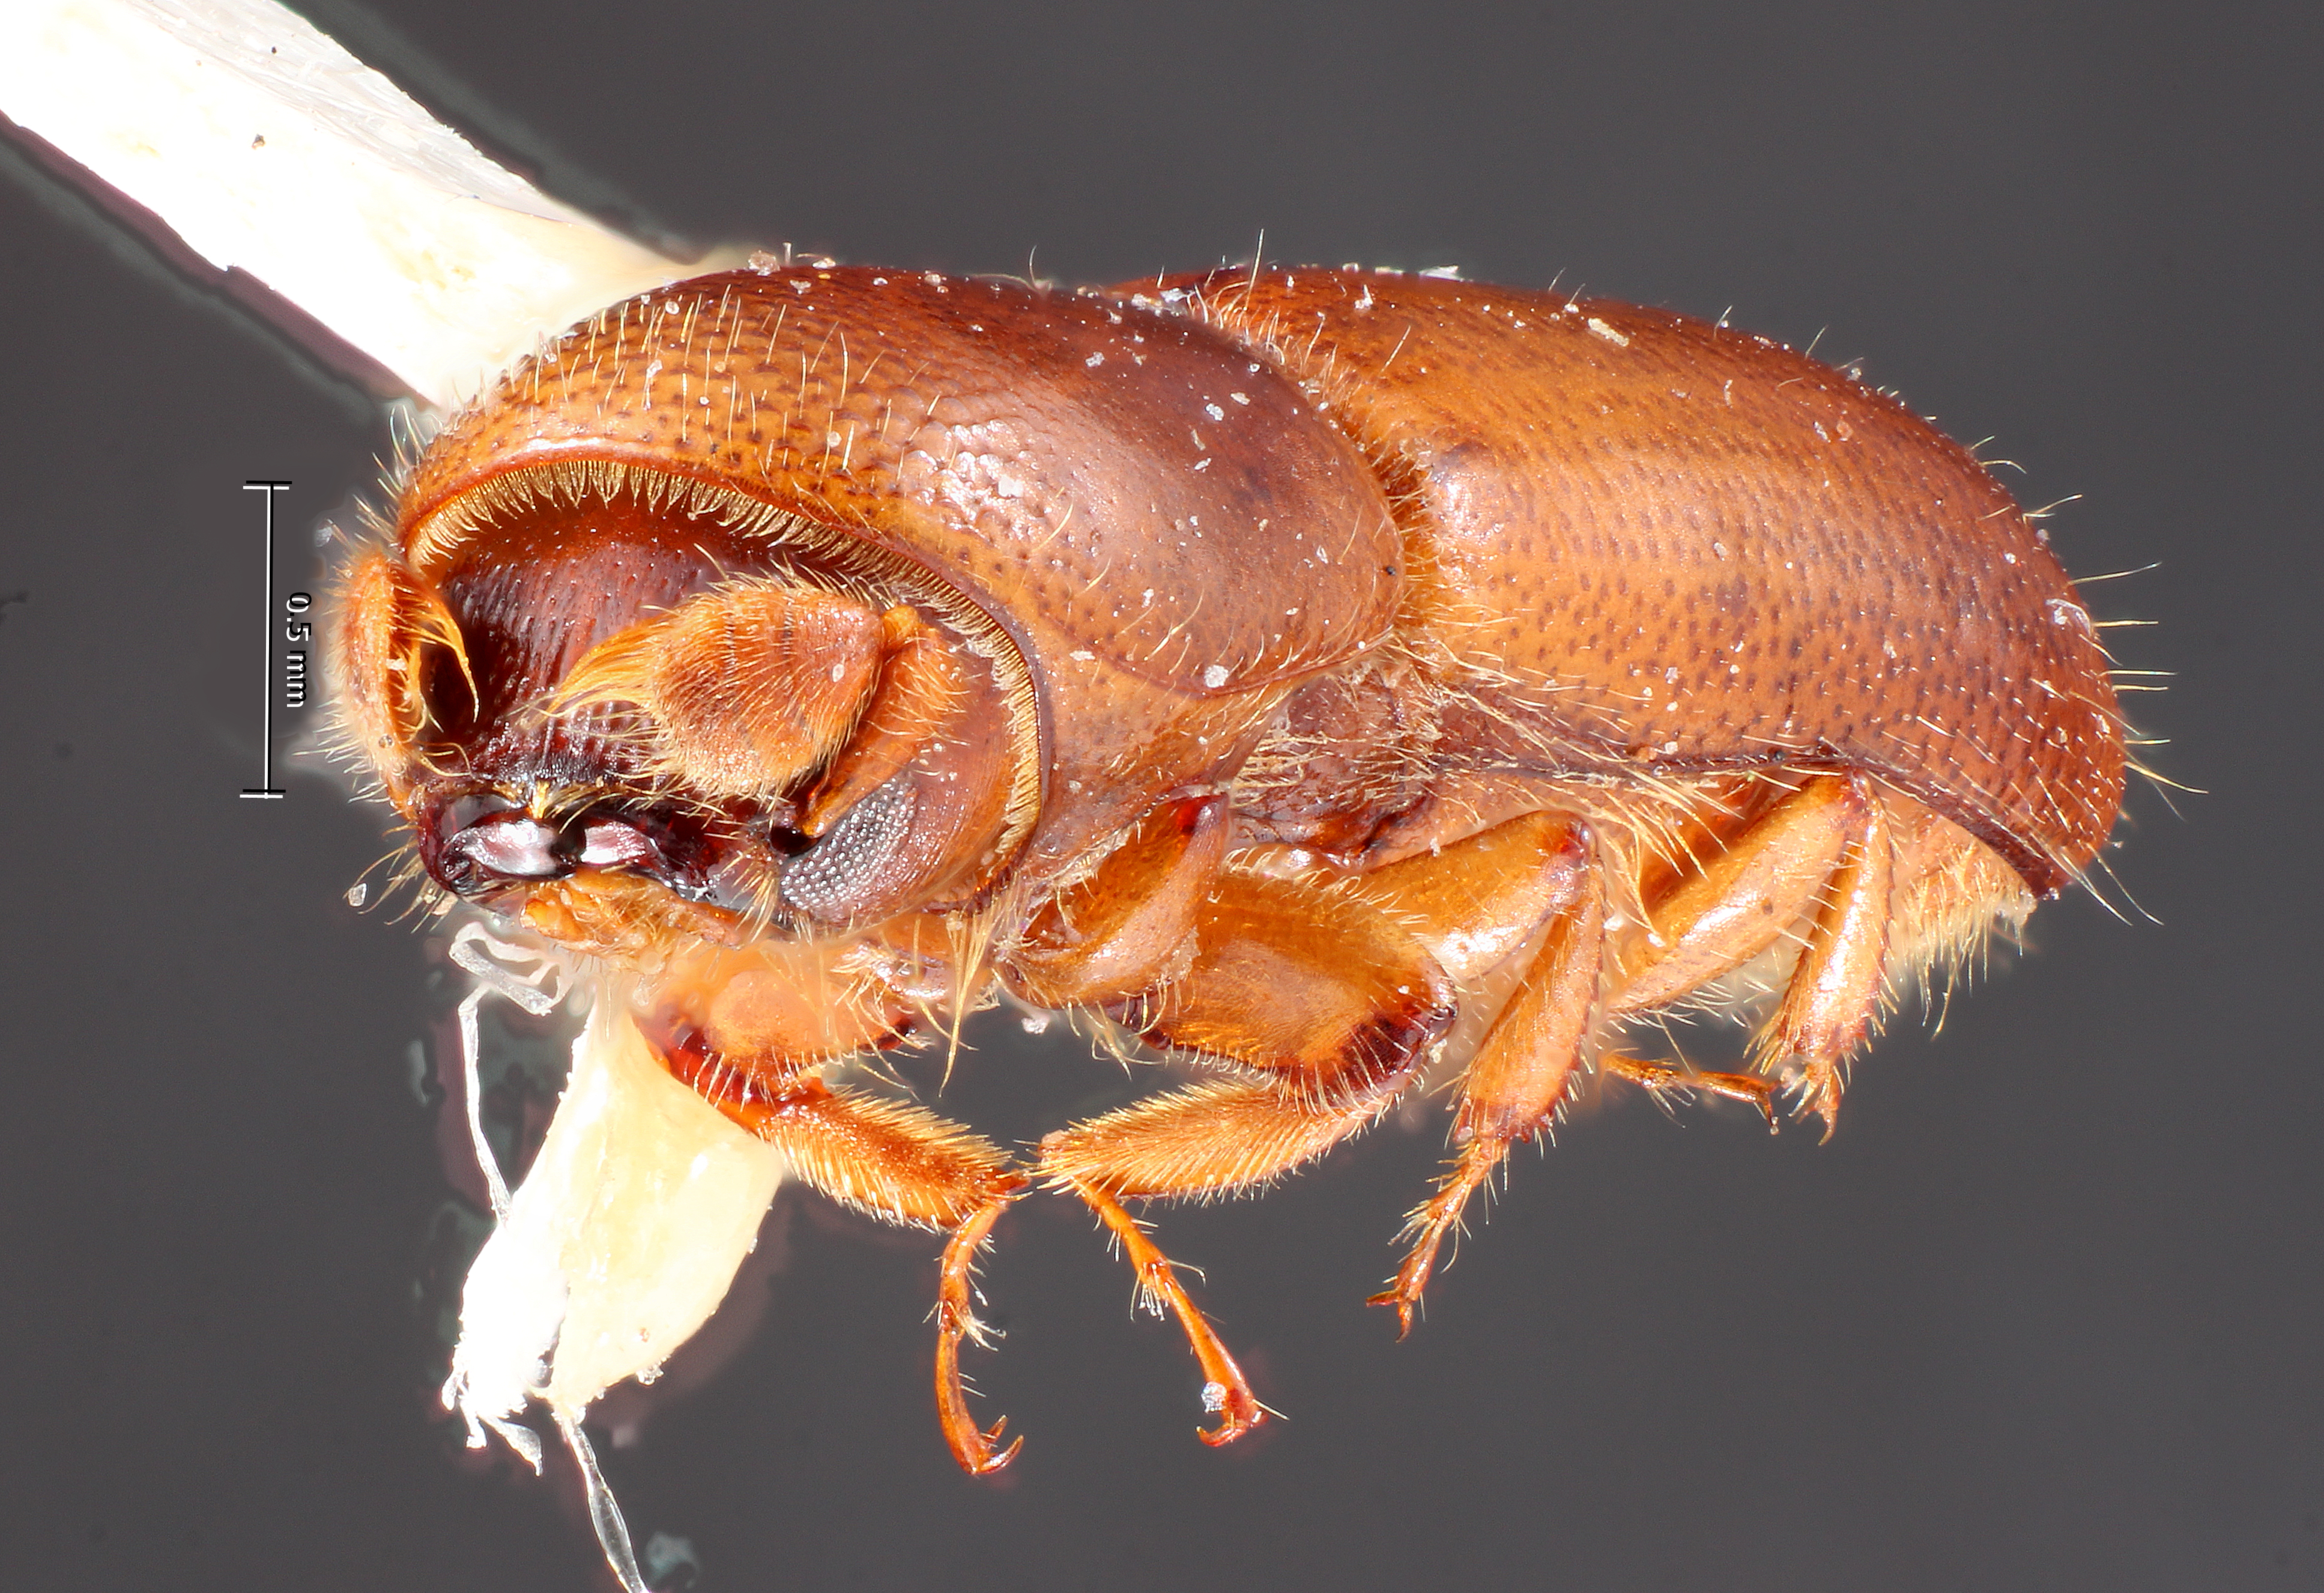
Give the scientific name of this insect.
Monarthrum nevermanni
